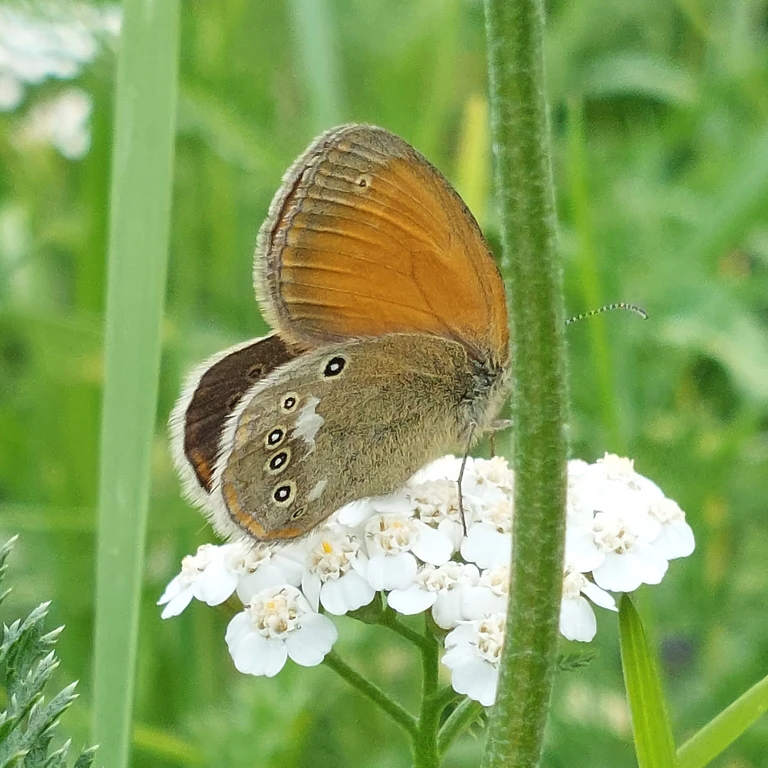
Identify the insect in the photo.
Coenonympha glycerion (also Coenonympha iphis)
